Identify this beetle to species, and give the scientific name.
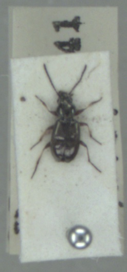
Bembidion properans
